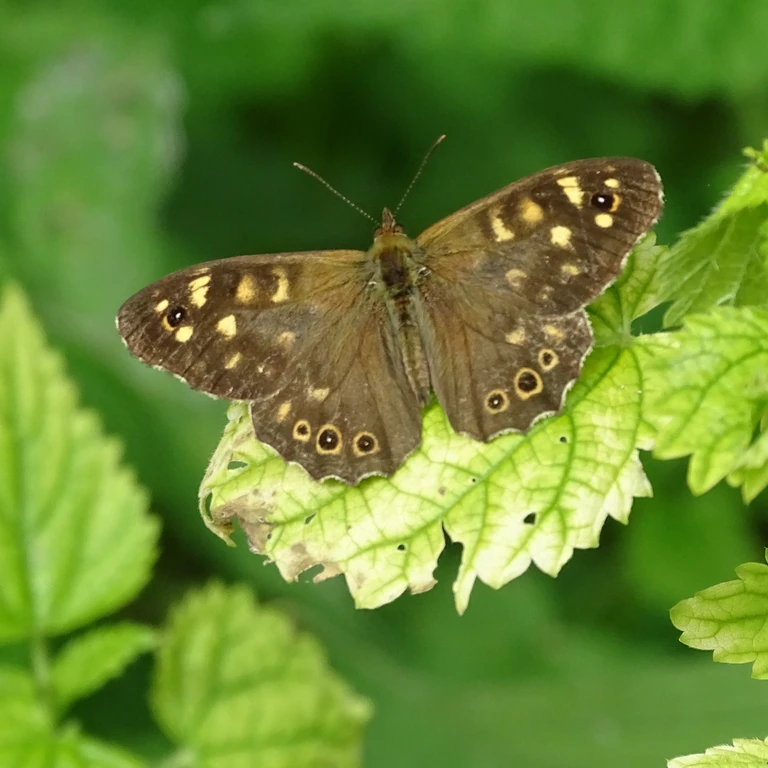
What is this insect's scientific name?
Pararge aegeria
